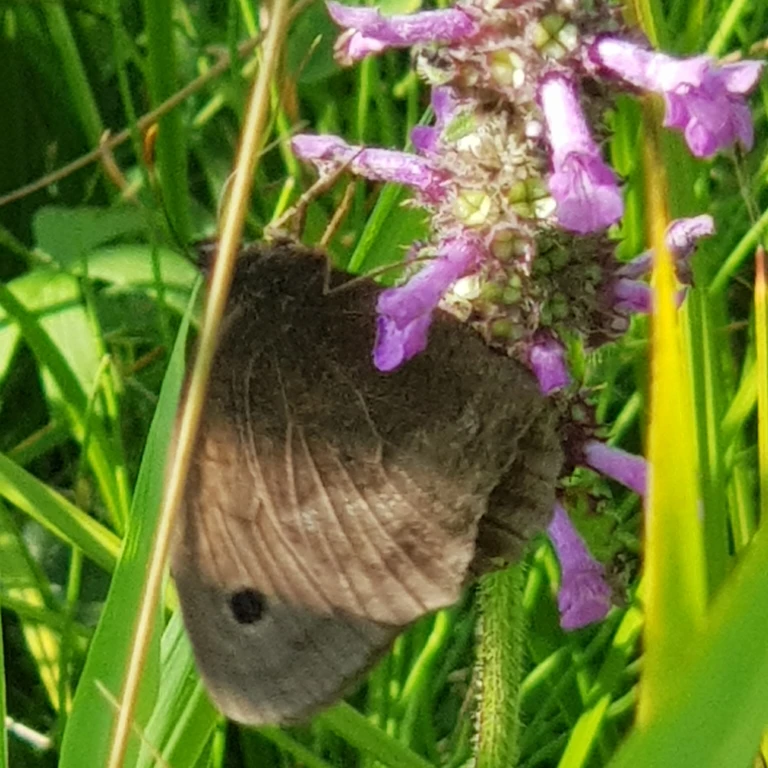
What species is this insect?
Minois dryas
